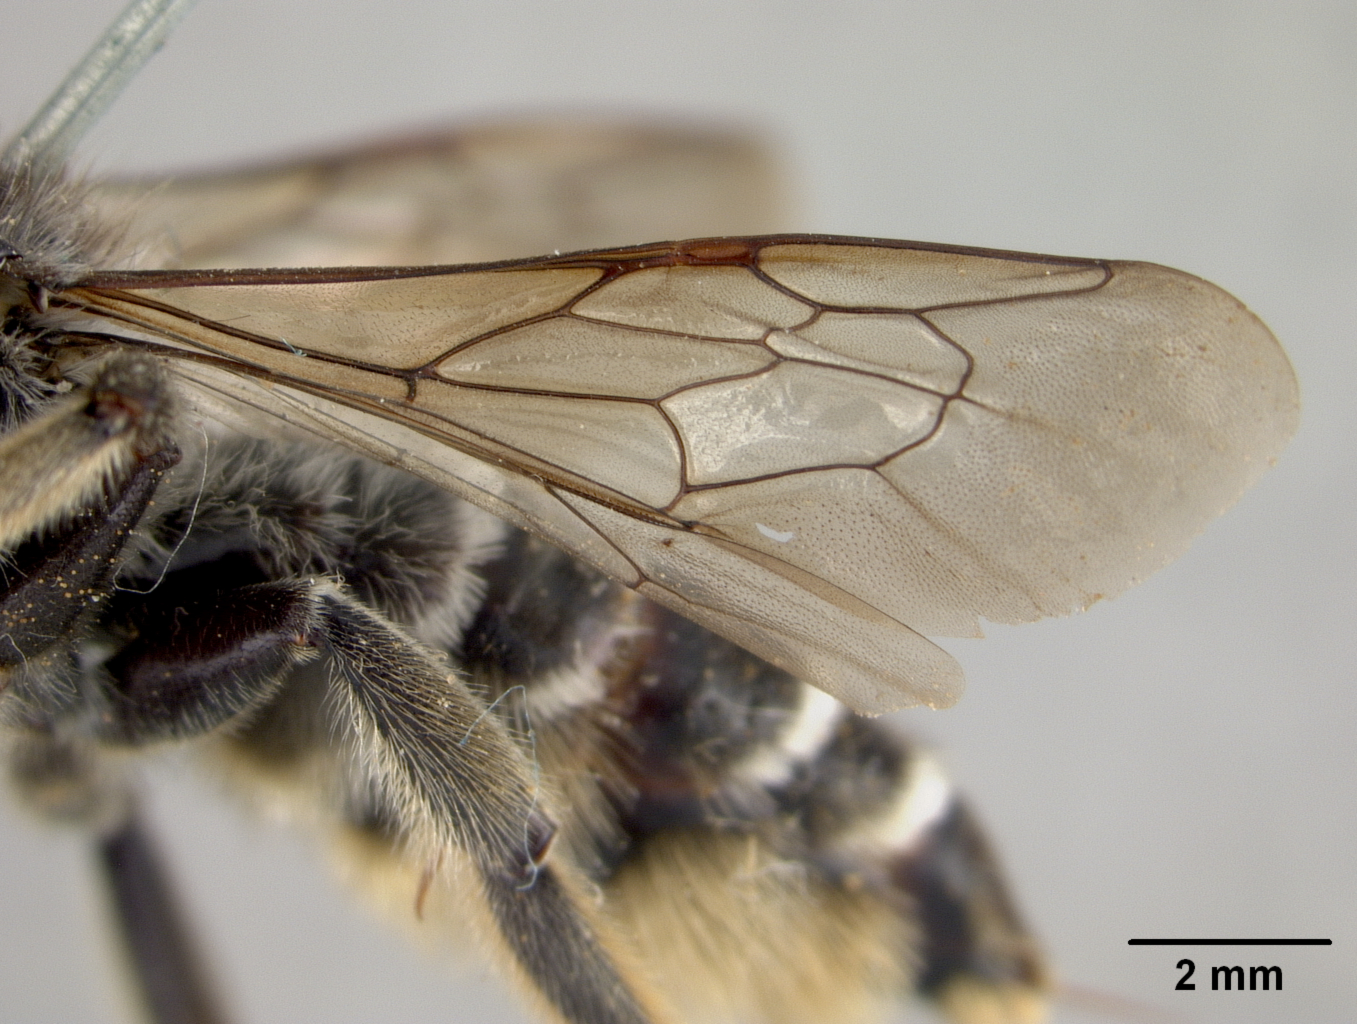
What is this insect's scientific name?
Megachile sapellonis
